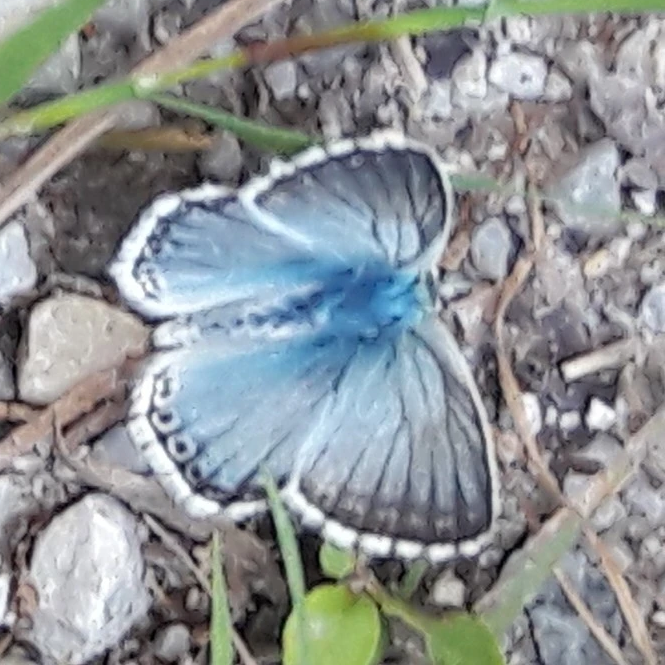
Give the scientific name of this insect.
Lysandra coridon
